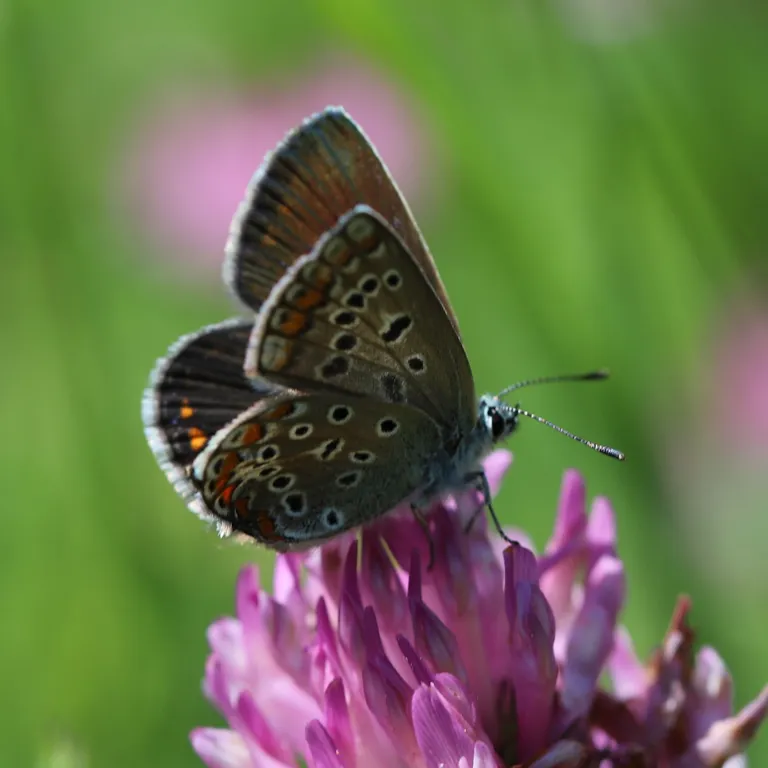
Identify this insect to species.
Polyommatus icarus
